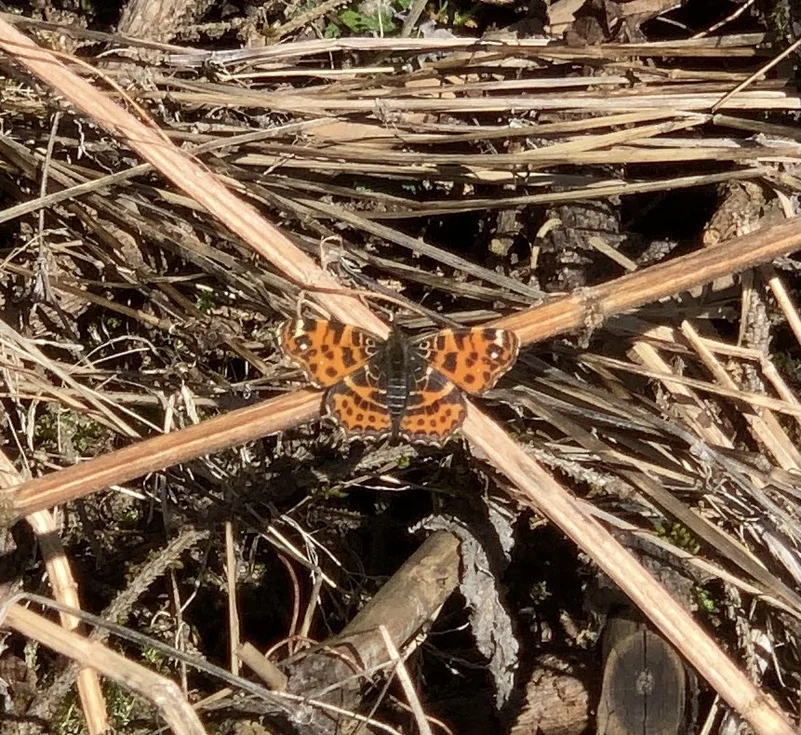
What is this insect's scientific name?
Araschnia levana
